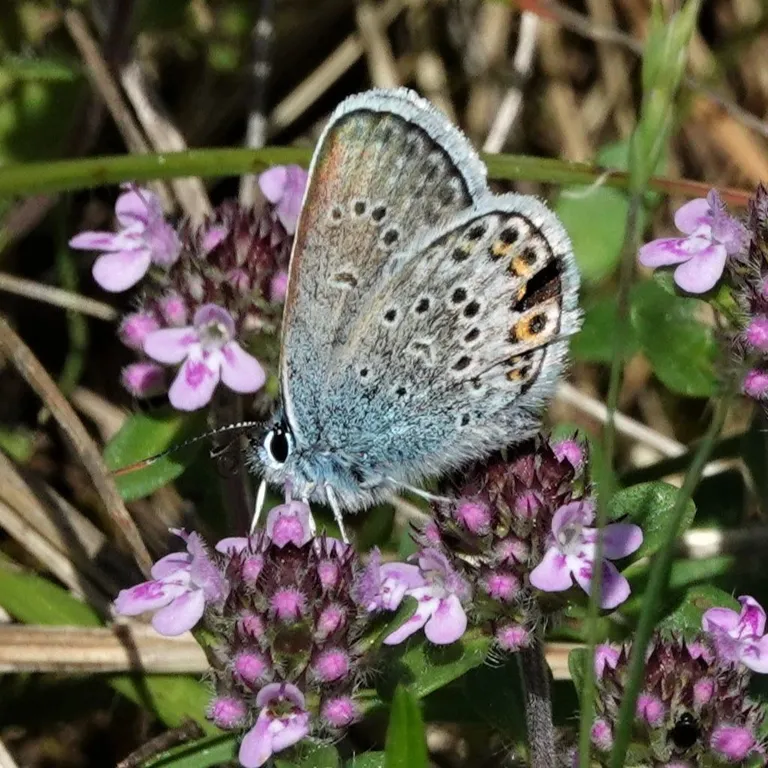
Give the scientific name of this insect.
Plebejus argus
